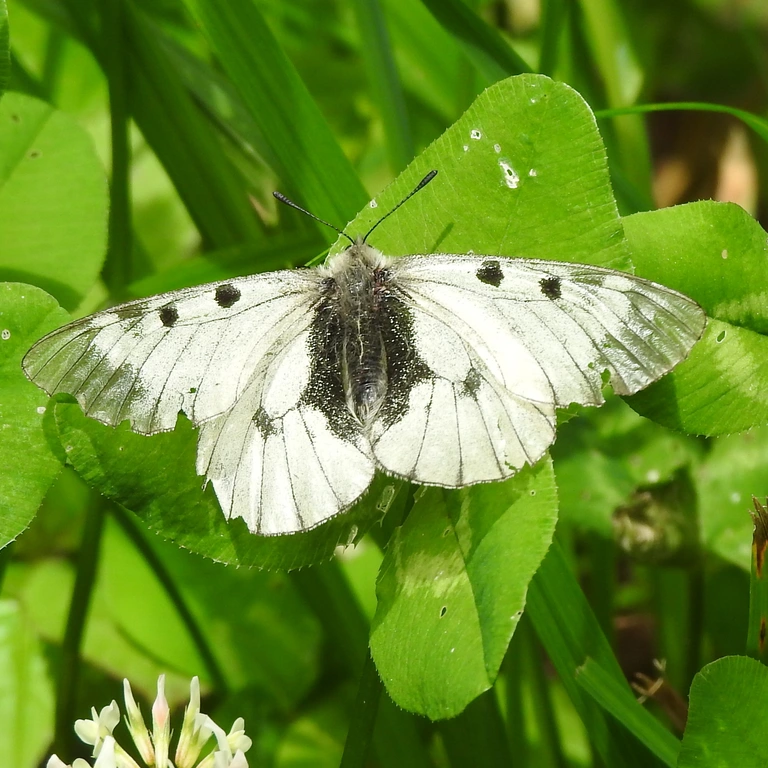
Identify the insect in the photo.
Parnassius mnemosyne
